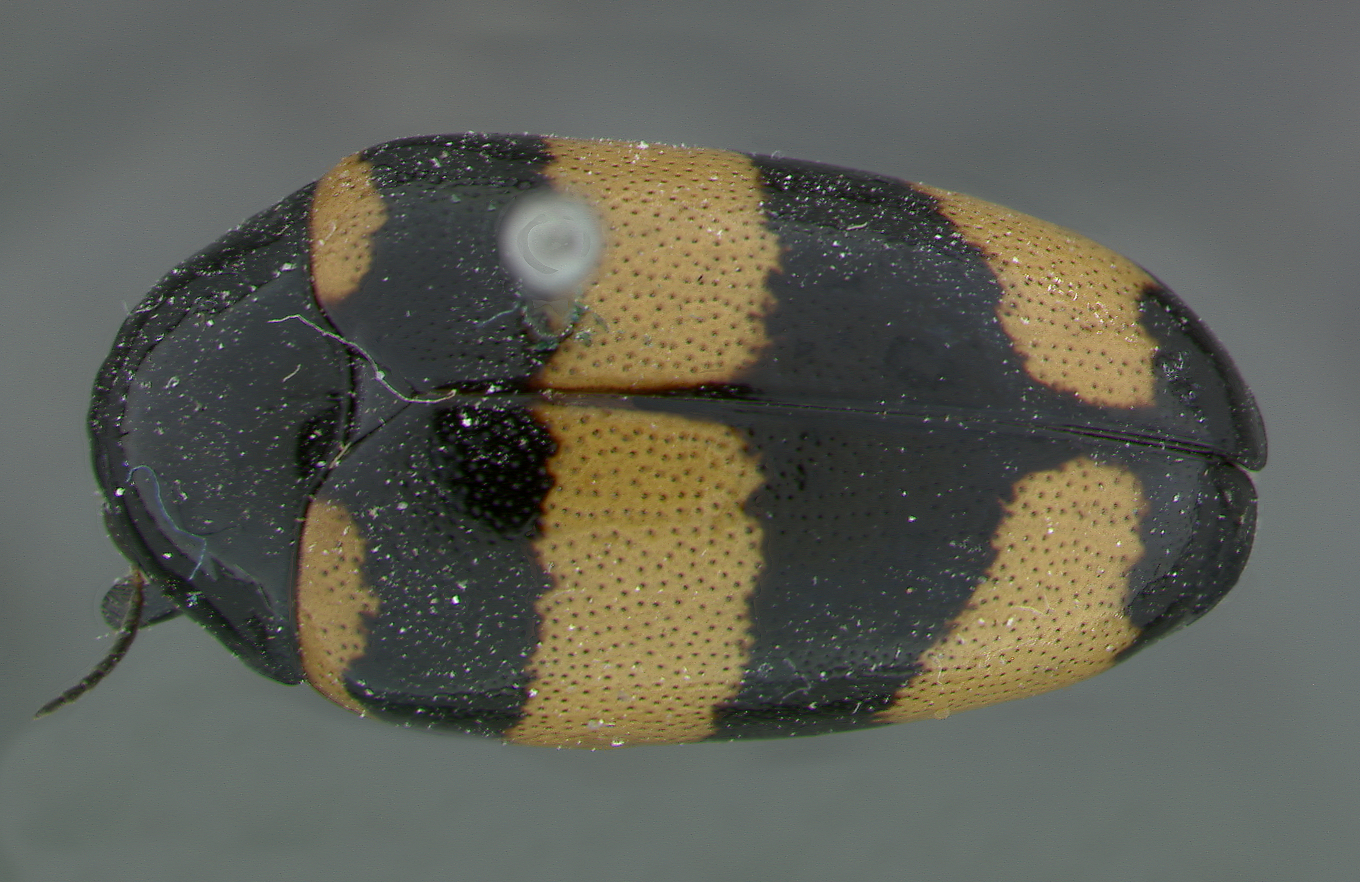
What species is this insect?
Diapromorpha gigantea
